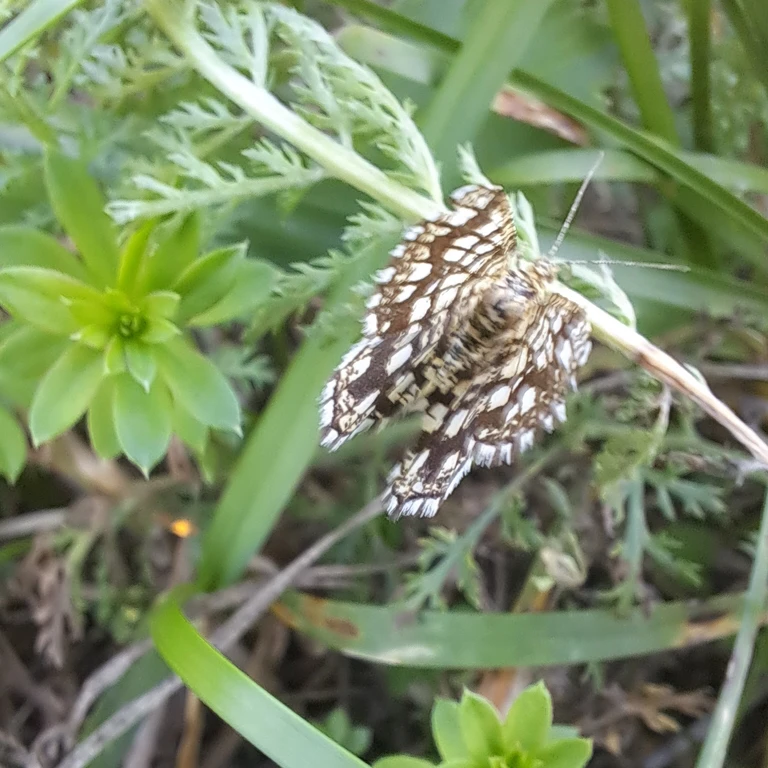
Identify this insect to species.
Chiasmia clathrata
